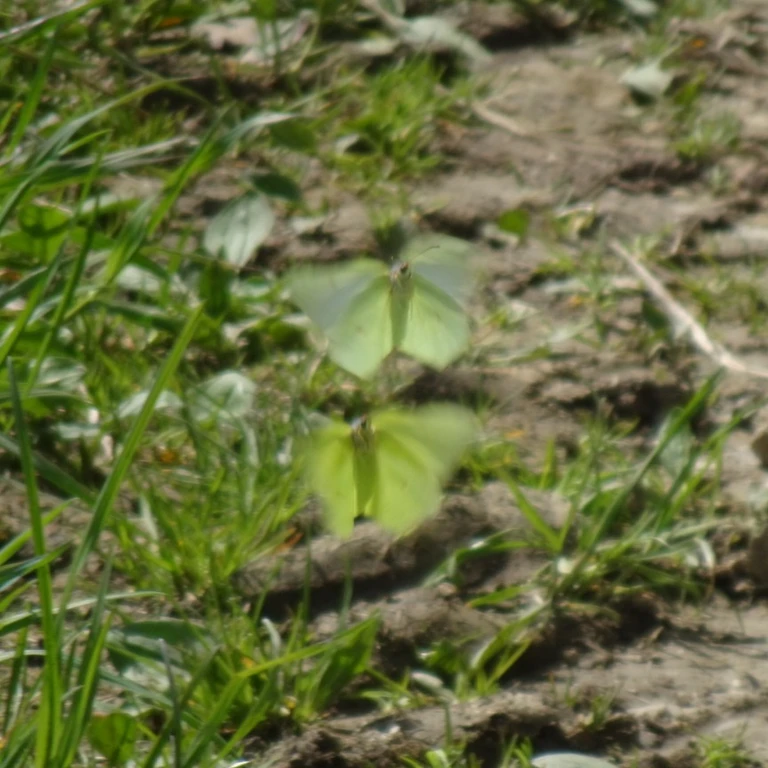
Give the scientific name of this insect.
Gonepteryx rhamni
